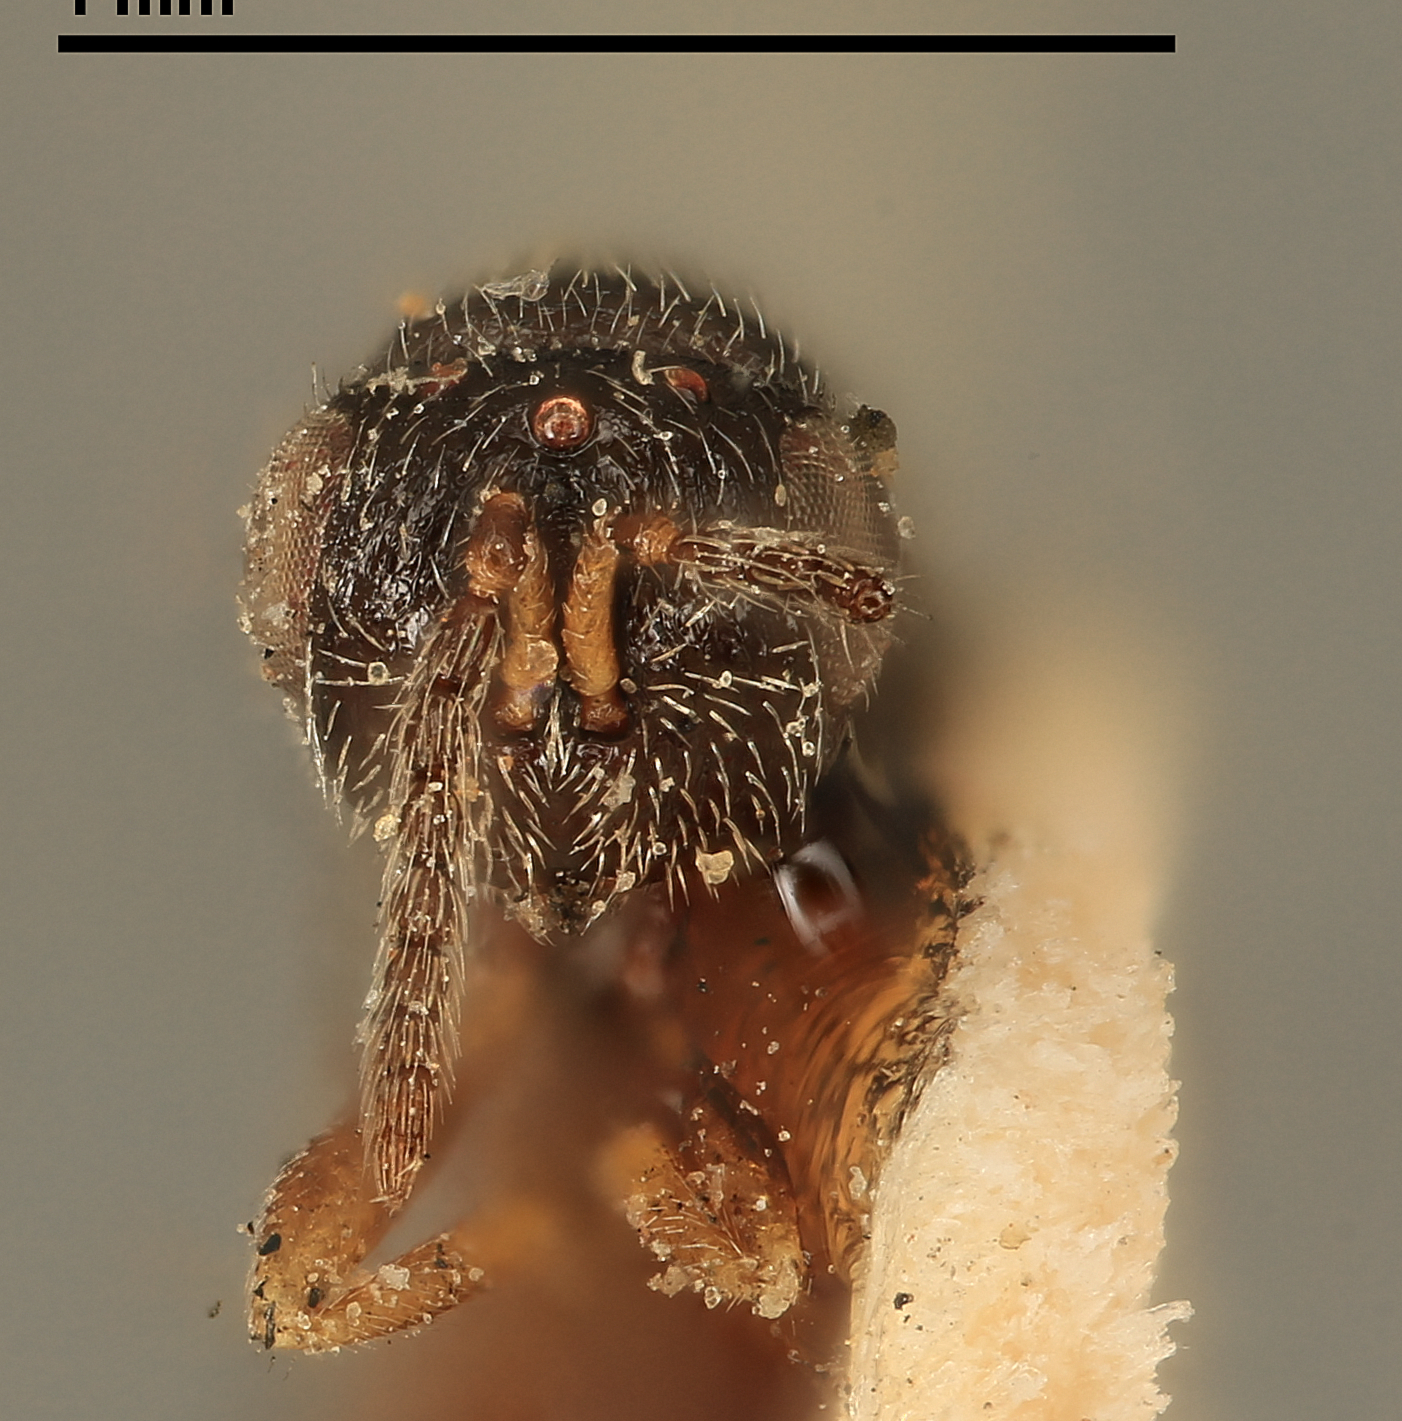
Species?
Eurytoma rhois
